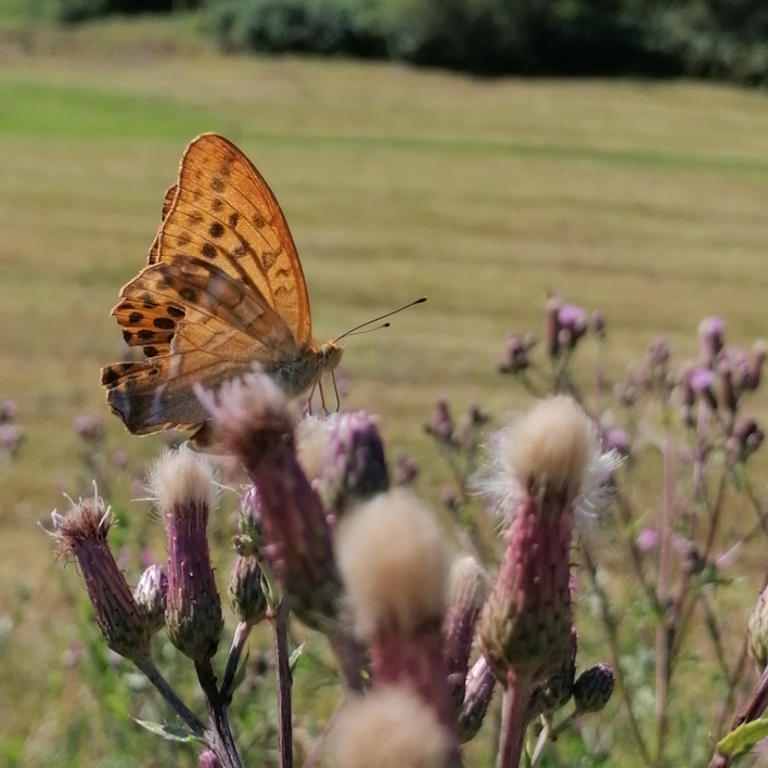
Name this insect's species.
Argynnis paphia
